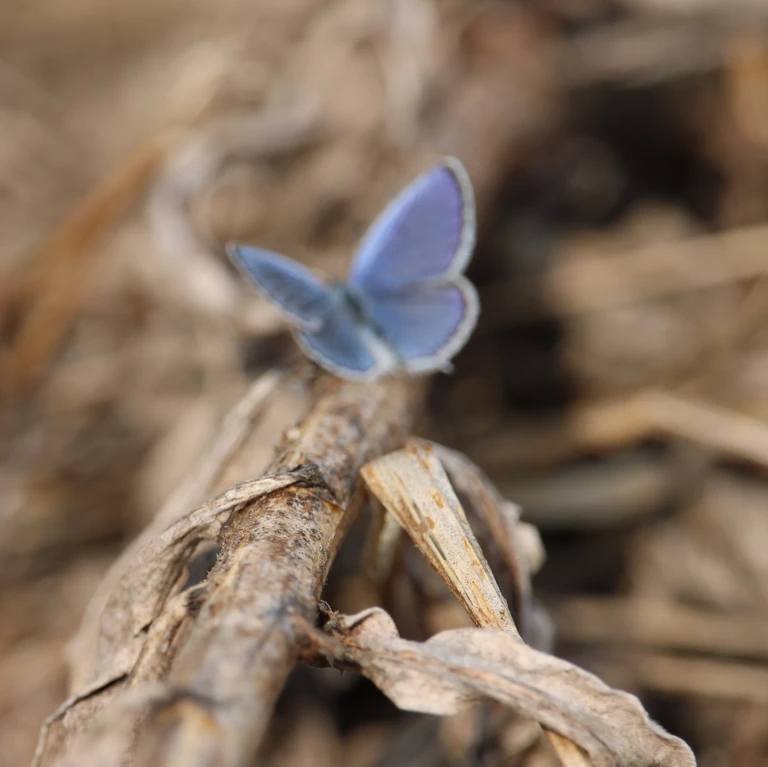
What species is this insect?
Cupido argiades (also Elkalyce argiades)
